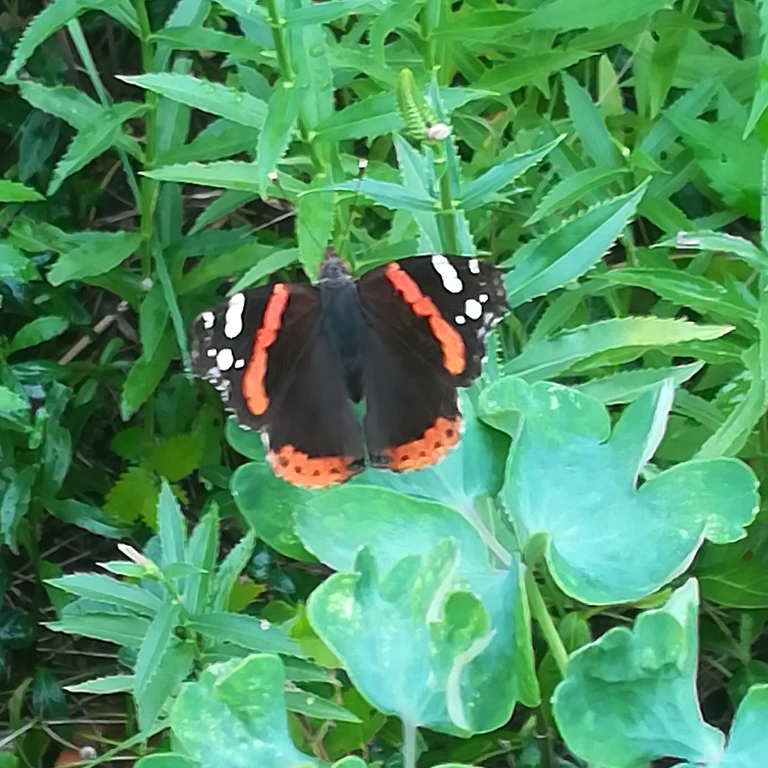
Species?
Vanessa atalanta
